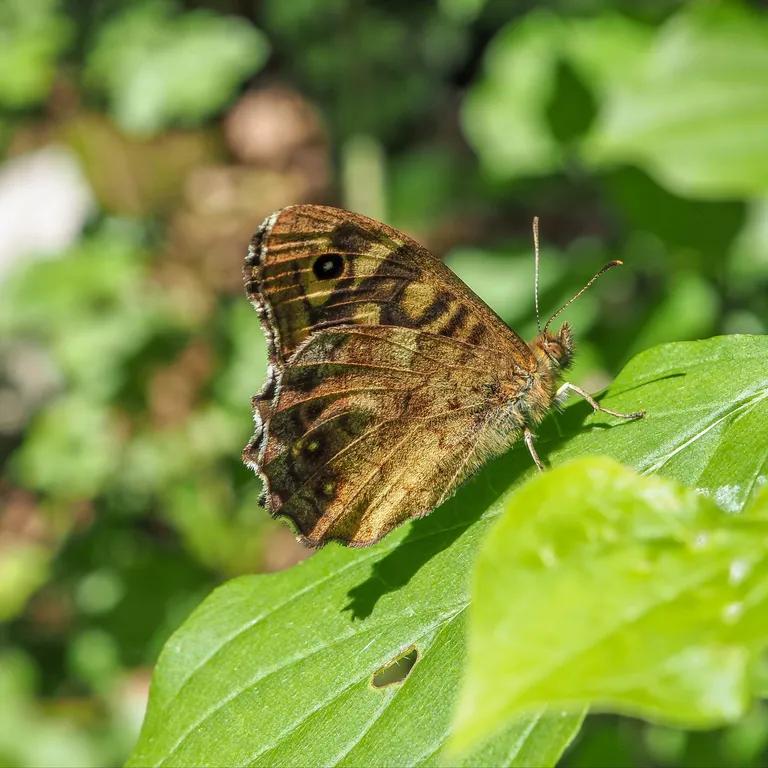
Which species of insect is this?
Pararge aegeria
